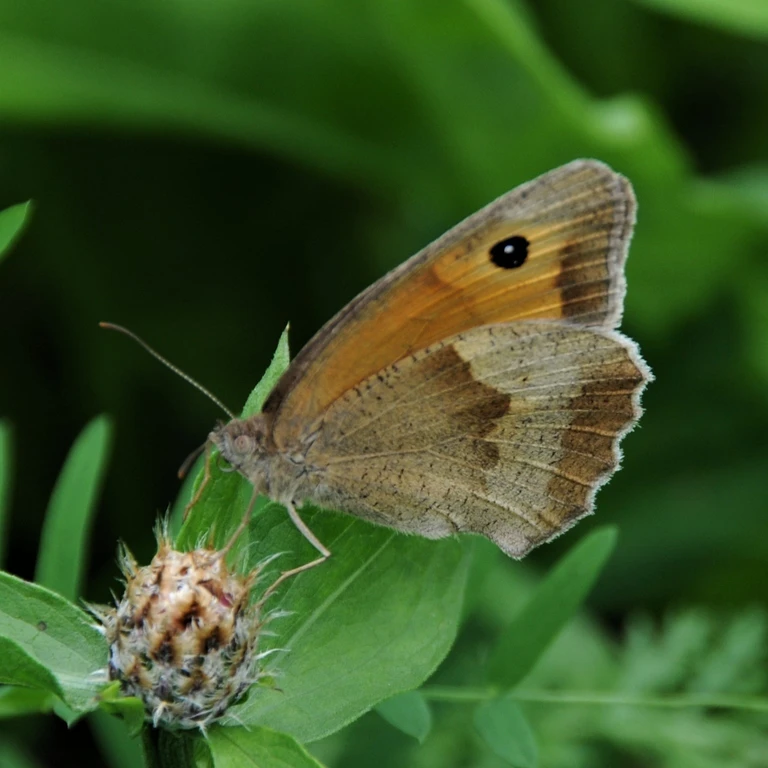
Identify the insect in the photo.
Maniola jurtina
